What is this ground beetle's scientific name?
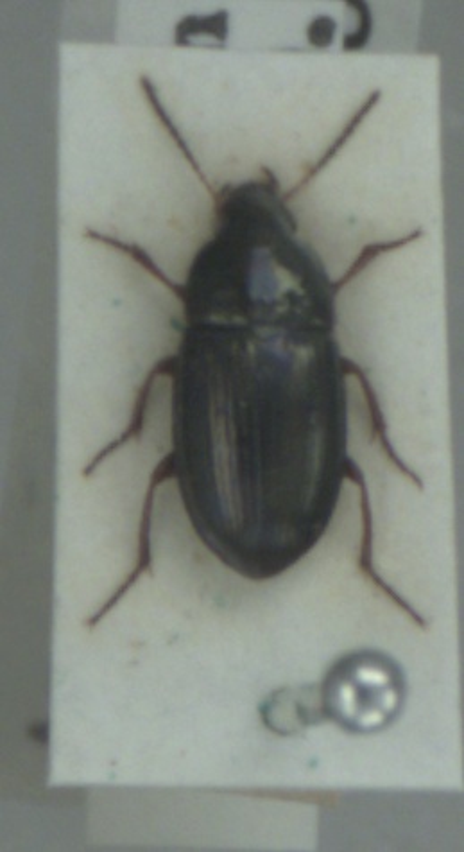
Amara anthobia
